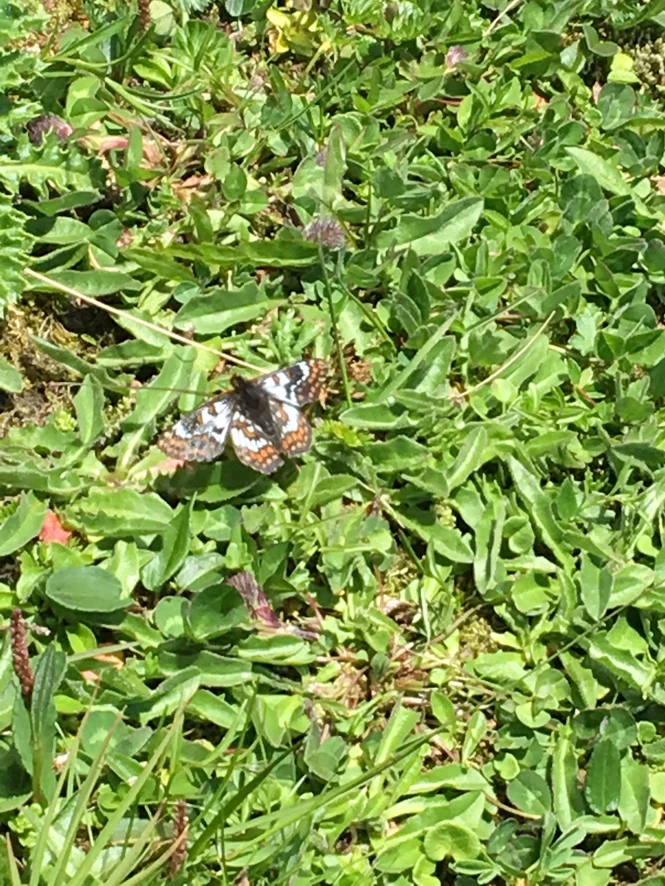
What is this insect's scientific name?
Euphydryas cynthia (also Hypodryas cynthia)
